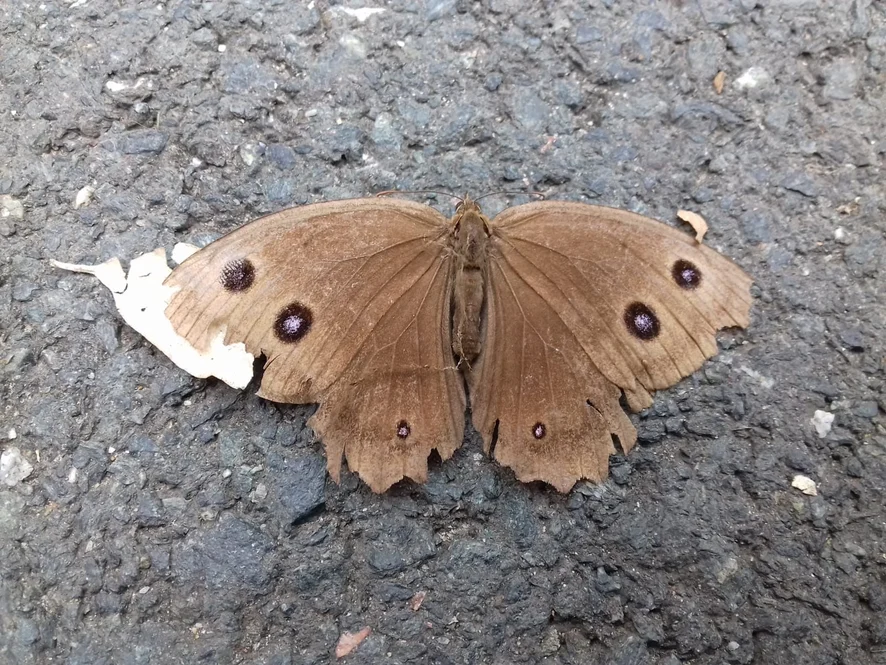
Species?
Minois dryas
